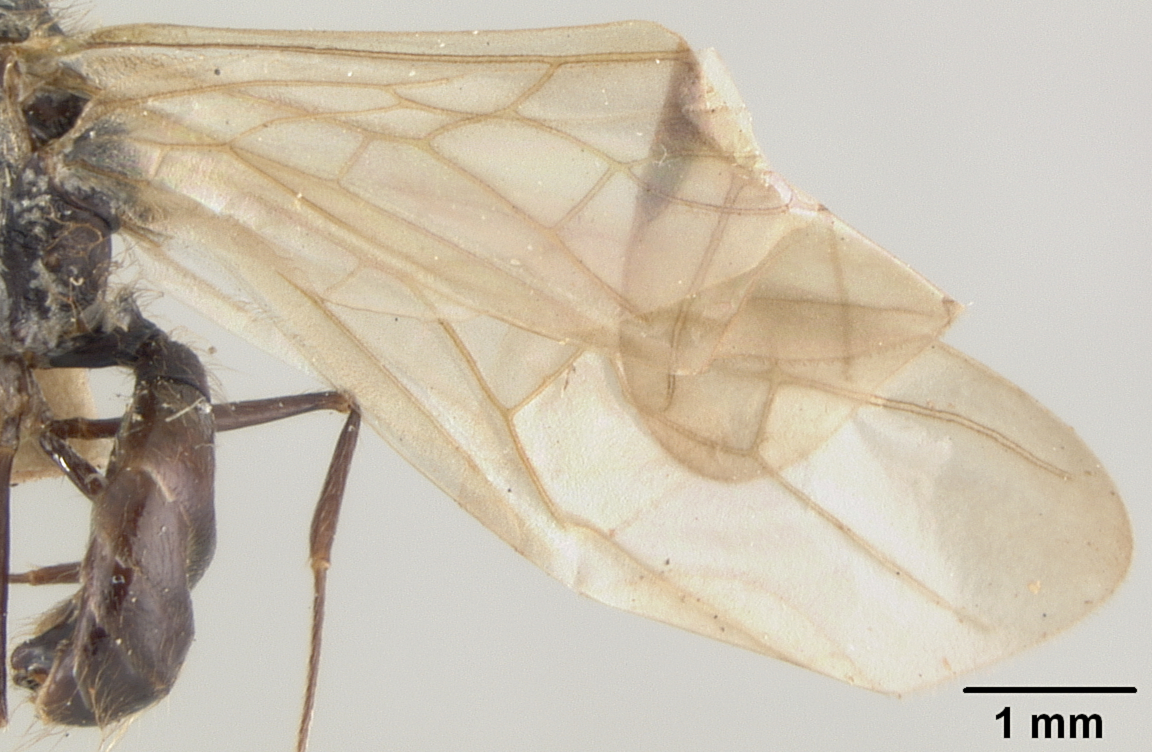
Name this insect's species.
Pheidole vasliti
